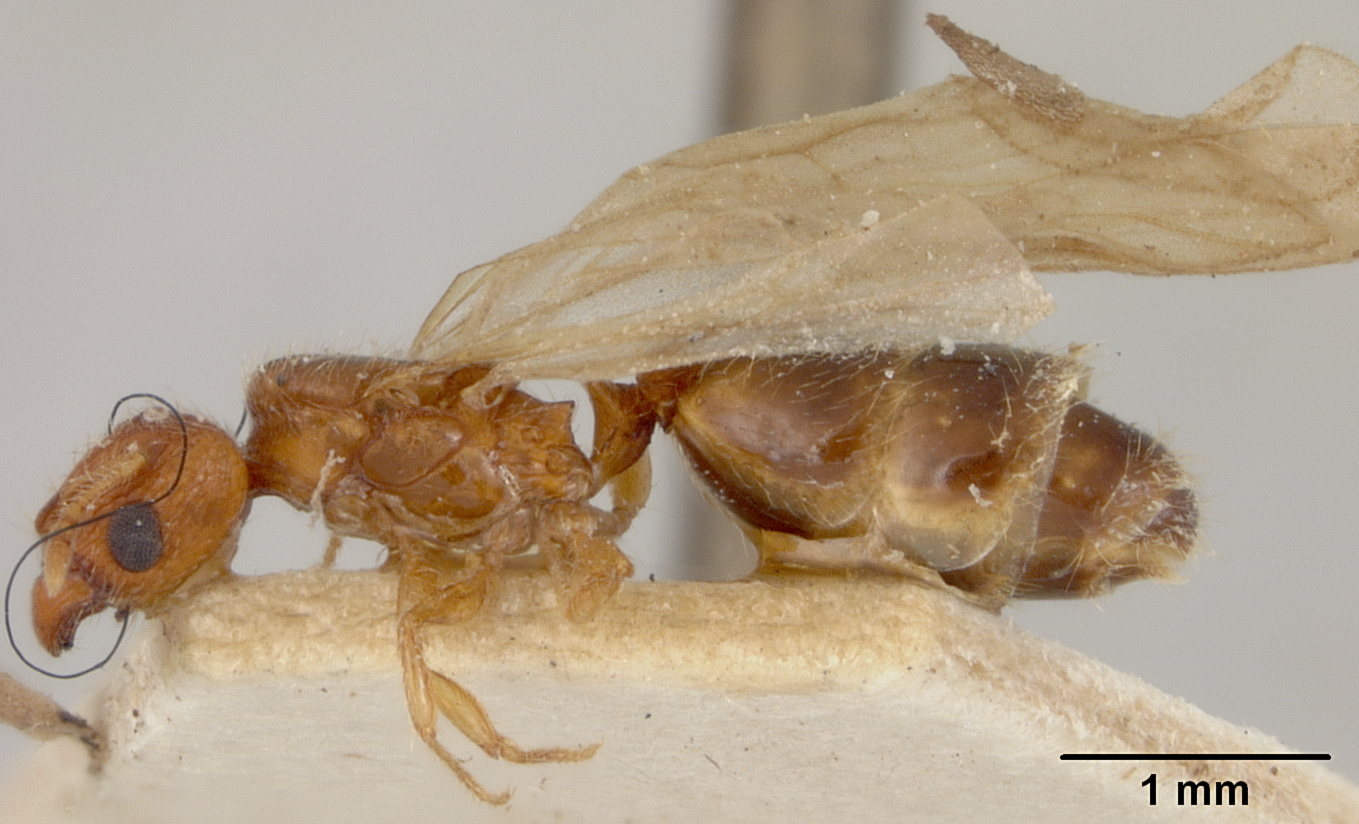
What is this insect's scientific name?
Pheidole rinae
